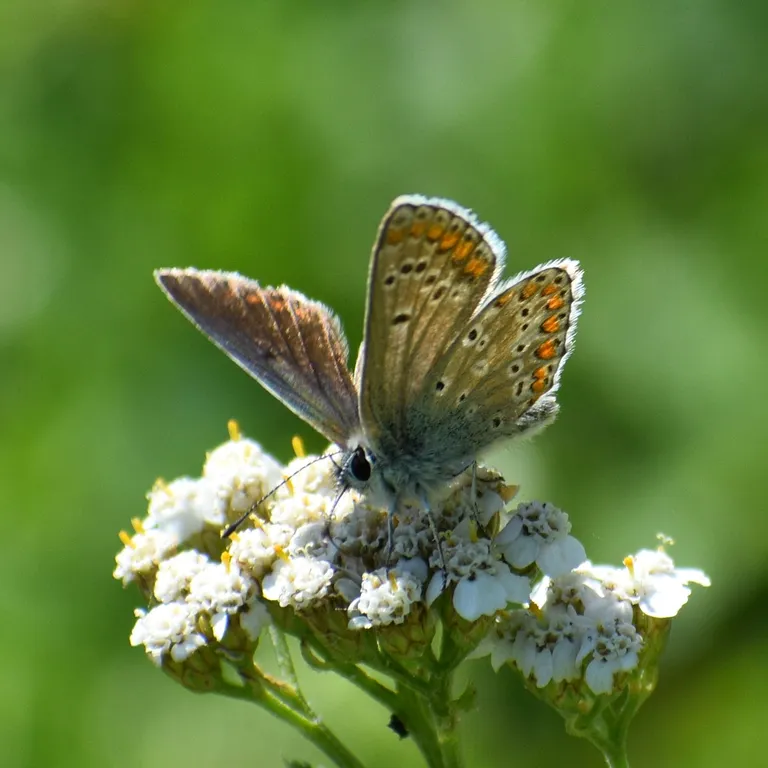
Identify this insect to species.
Aricia agestis/artaxerxes
